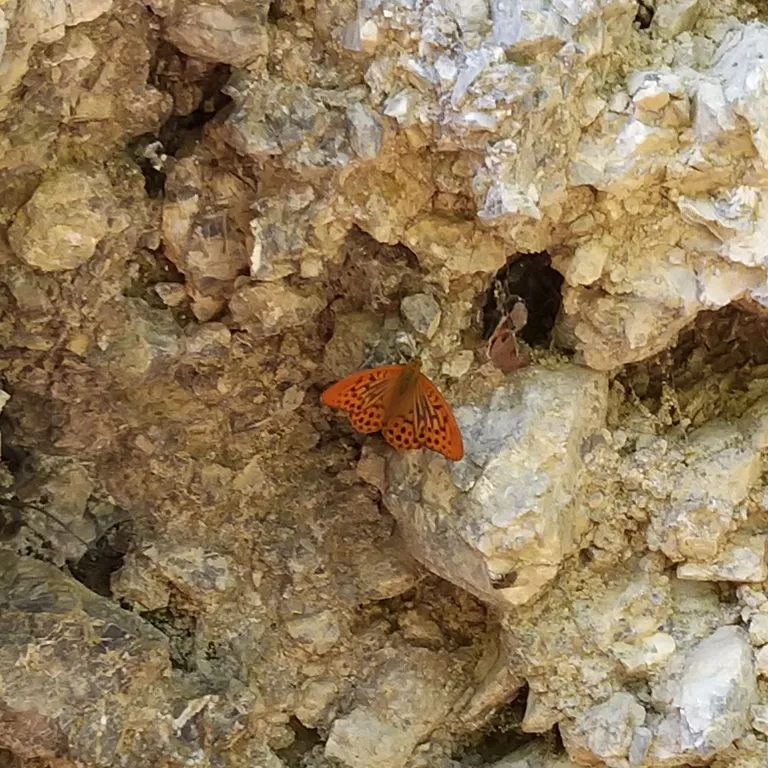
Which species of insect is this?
Argynnis paphia
